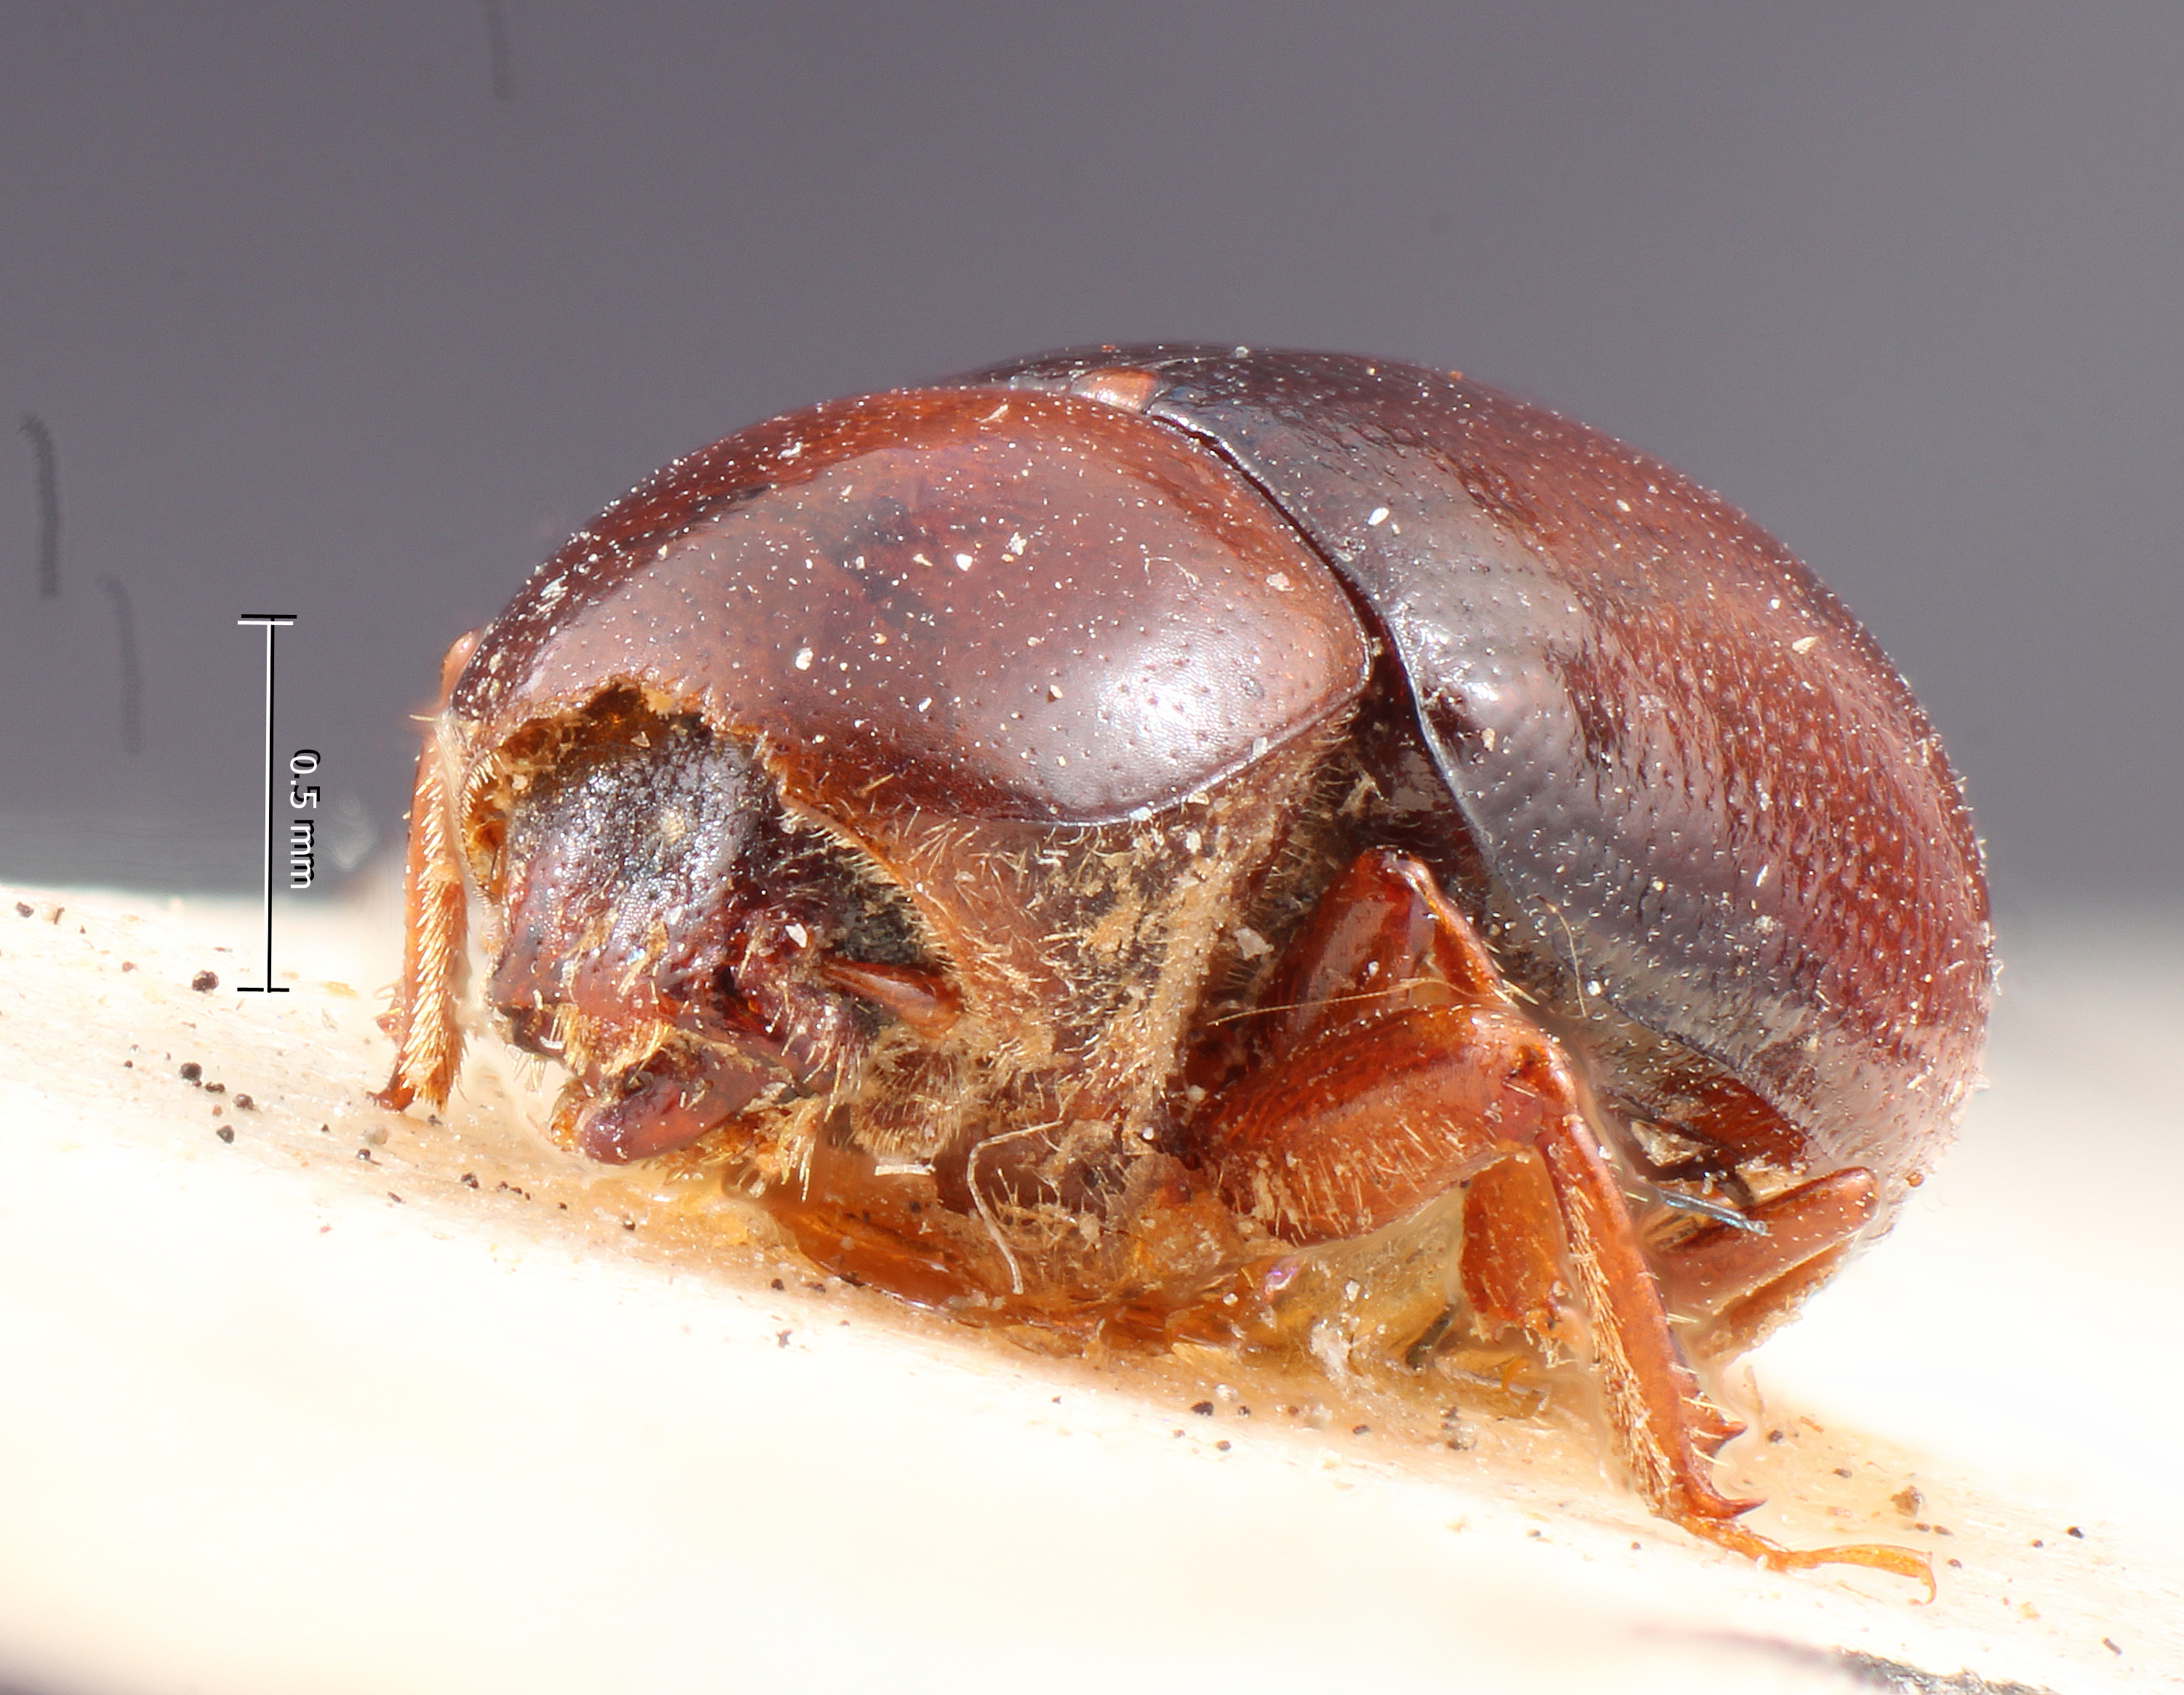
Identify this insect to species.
Scolytodes bolivianus
